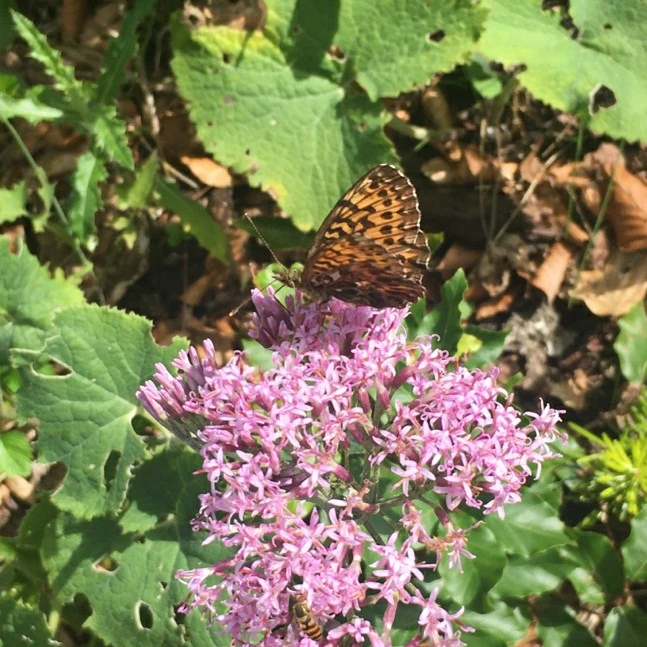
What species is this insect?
Boloria titania
